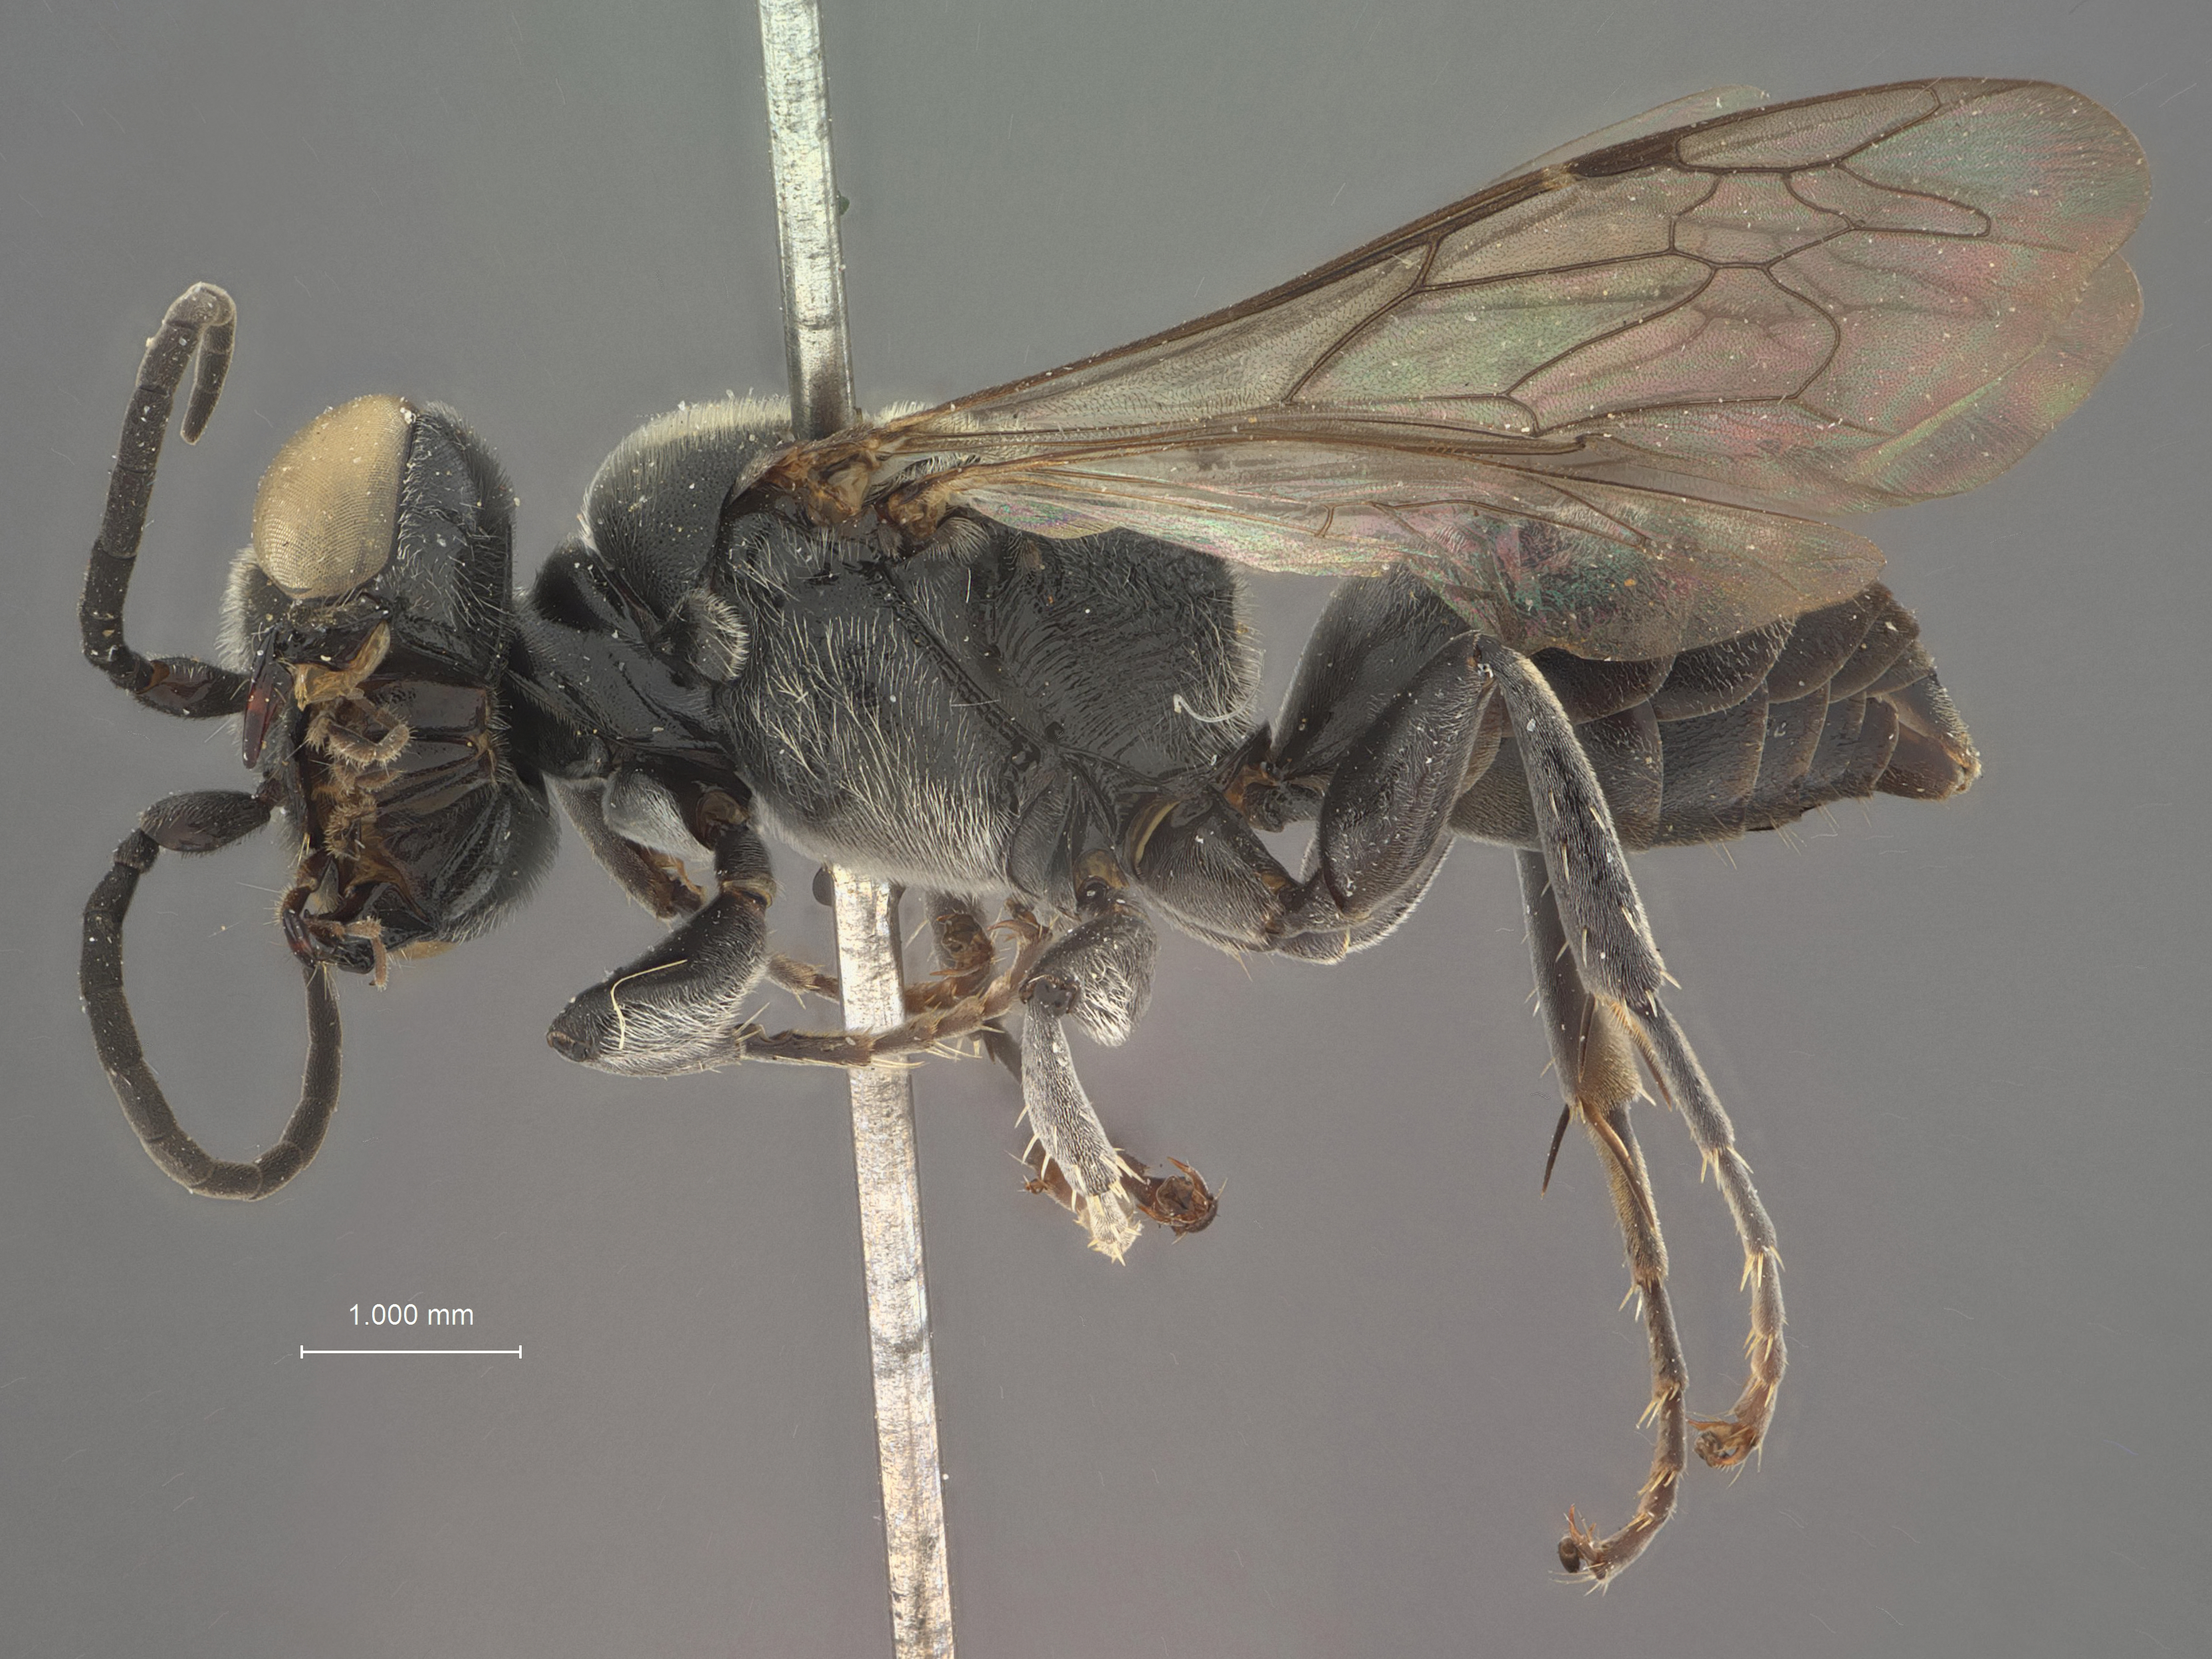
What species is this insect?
Tachysphex lihyuetanus
